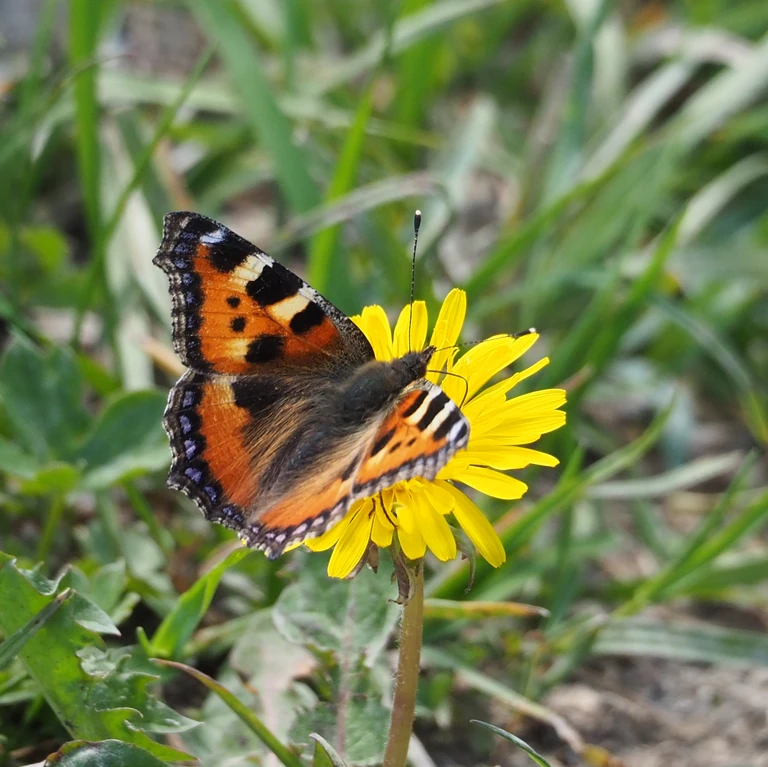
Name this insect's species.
Aglais urticae
